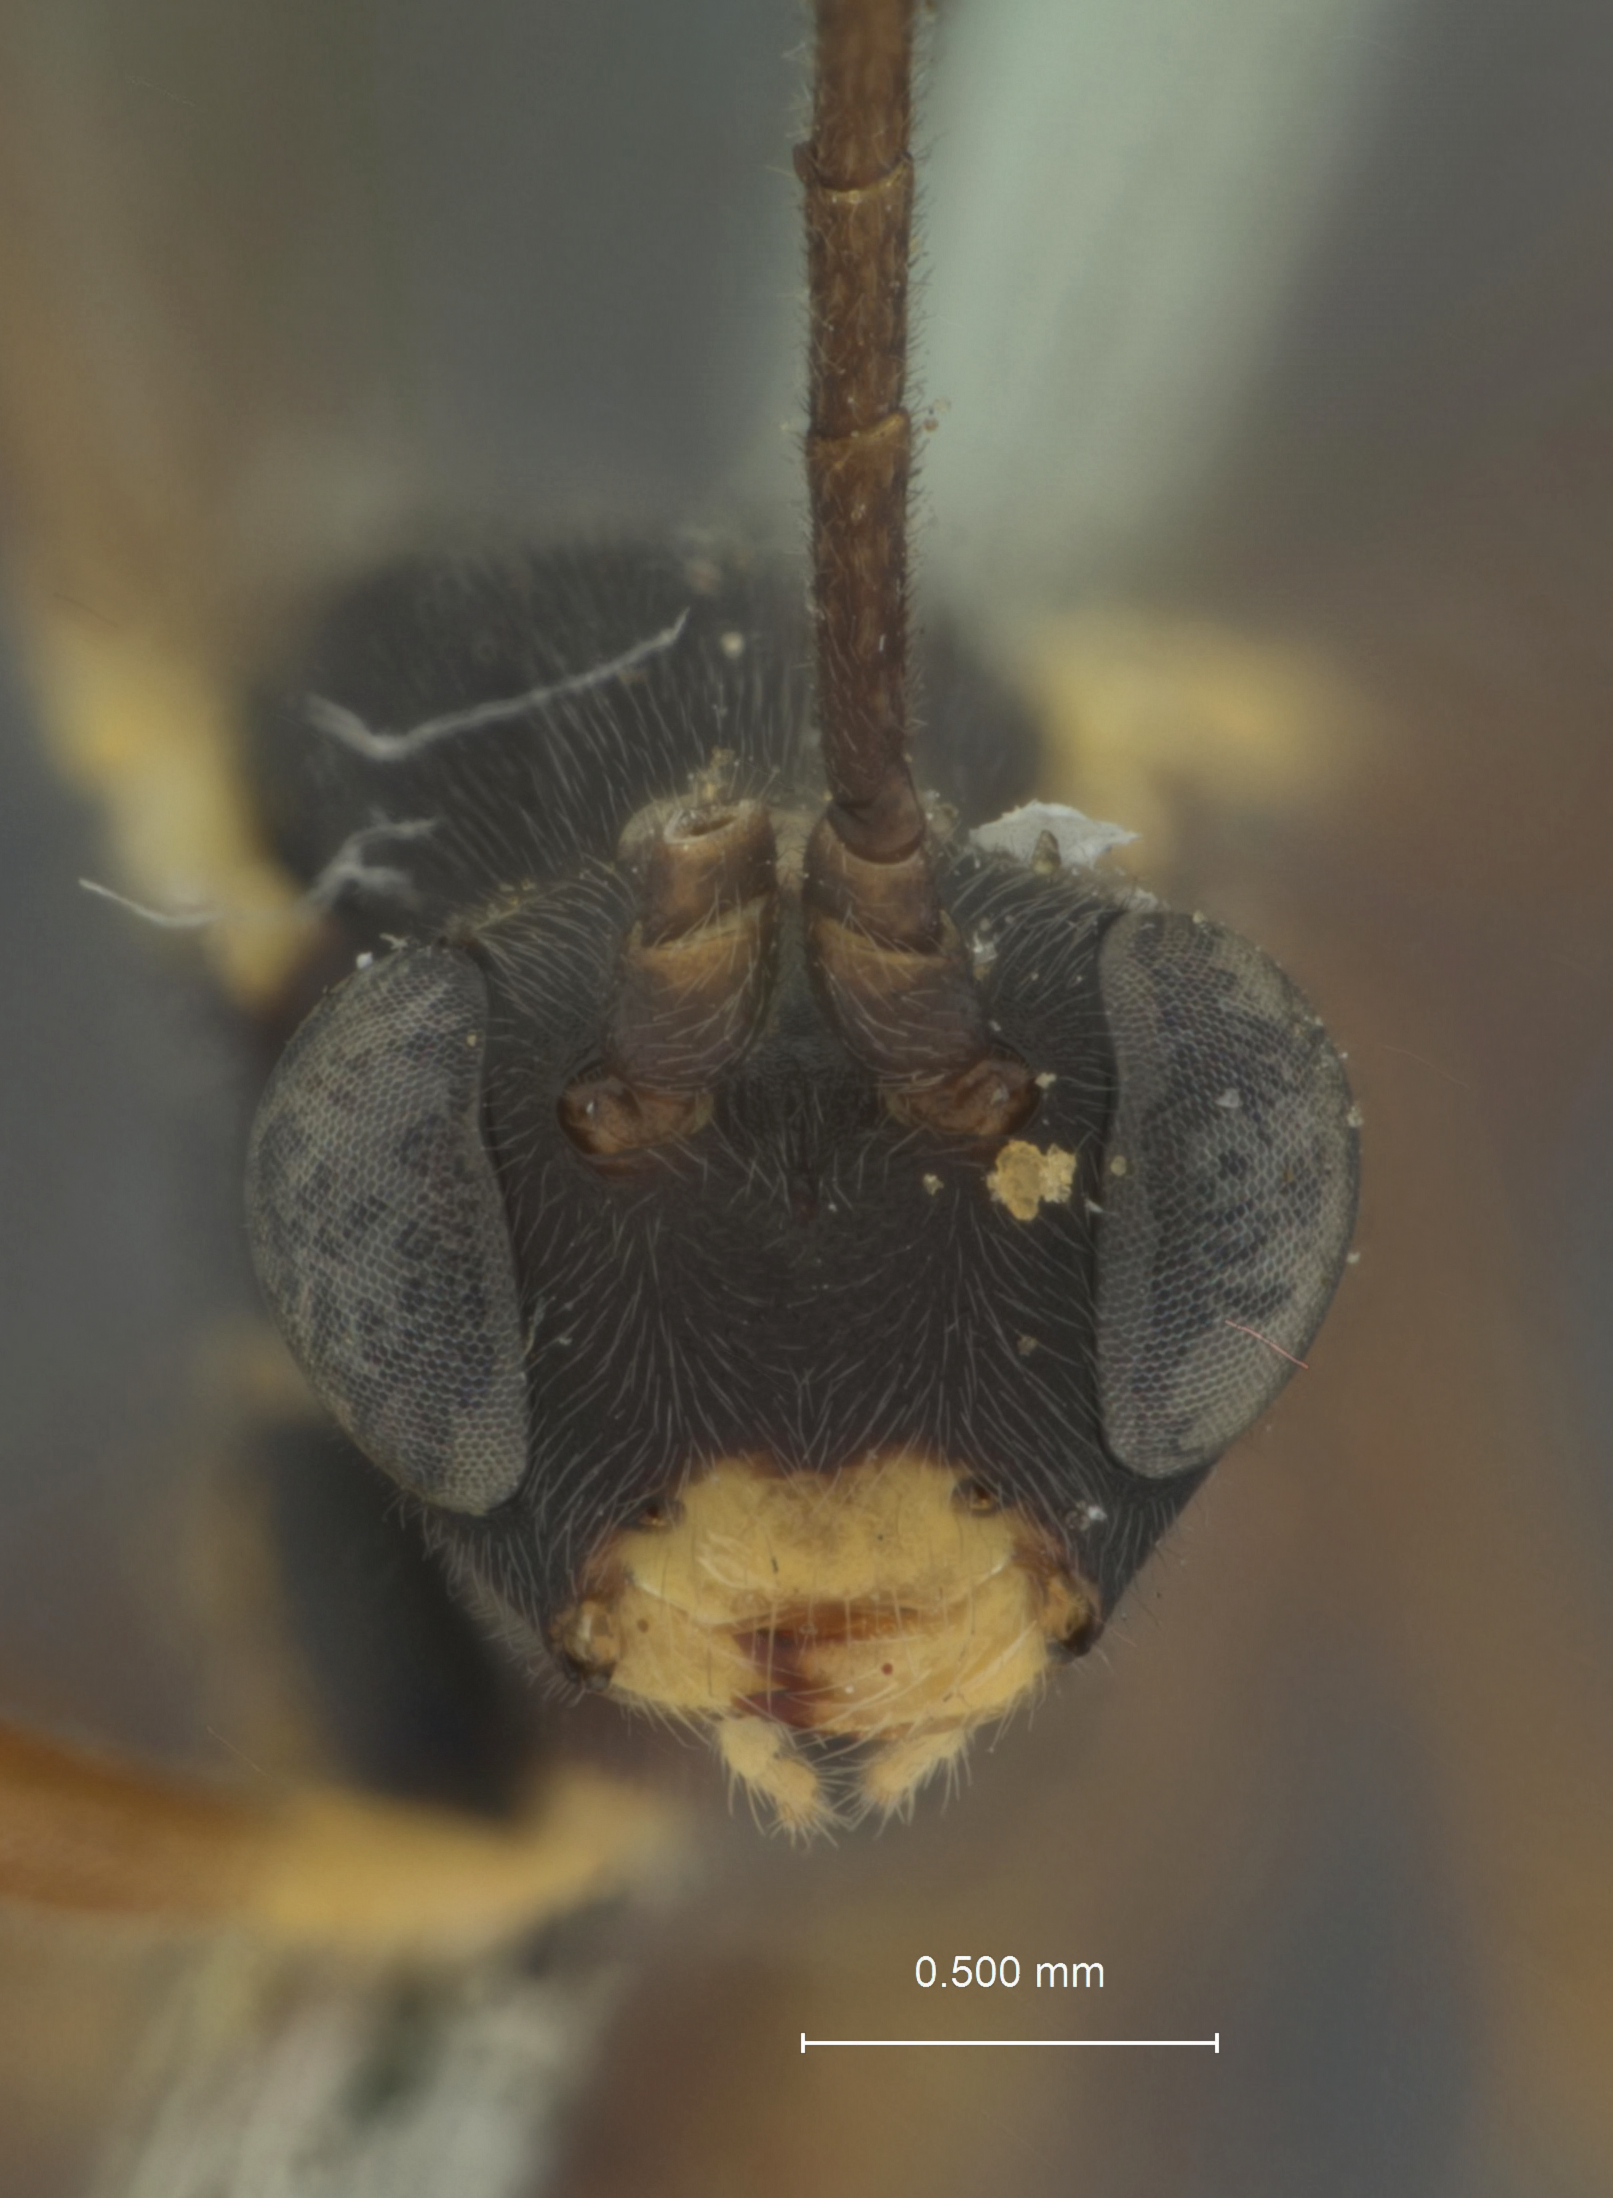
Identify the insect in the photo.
Calliphrurus clypeatus
